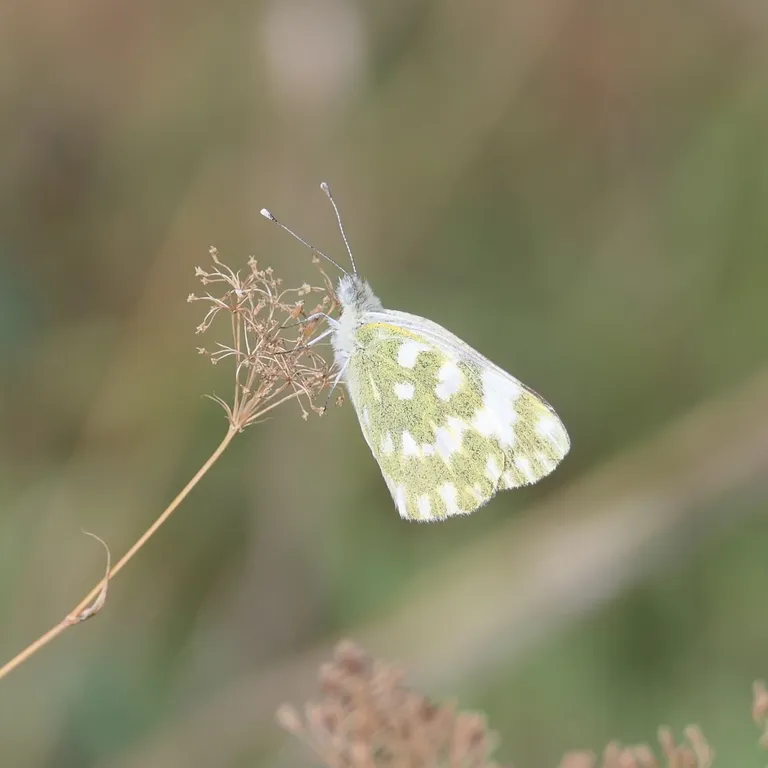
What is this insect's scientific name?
Pontia edusa
